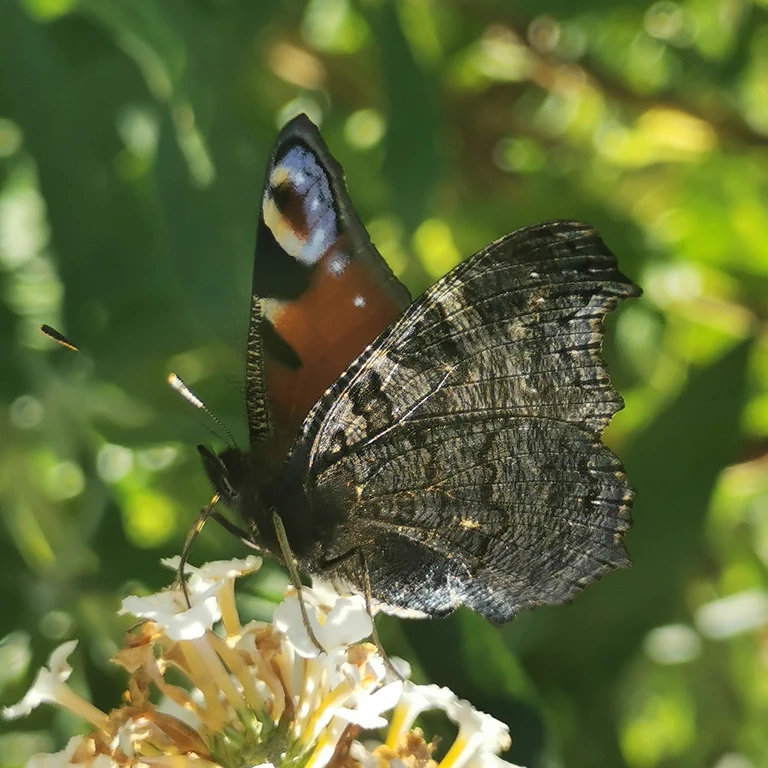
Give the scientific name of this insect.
Aglais io
